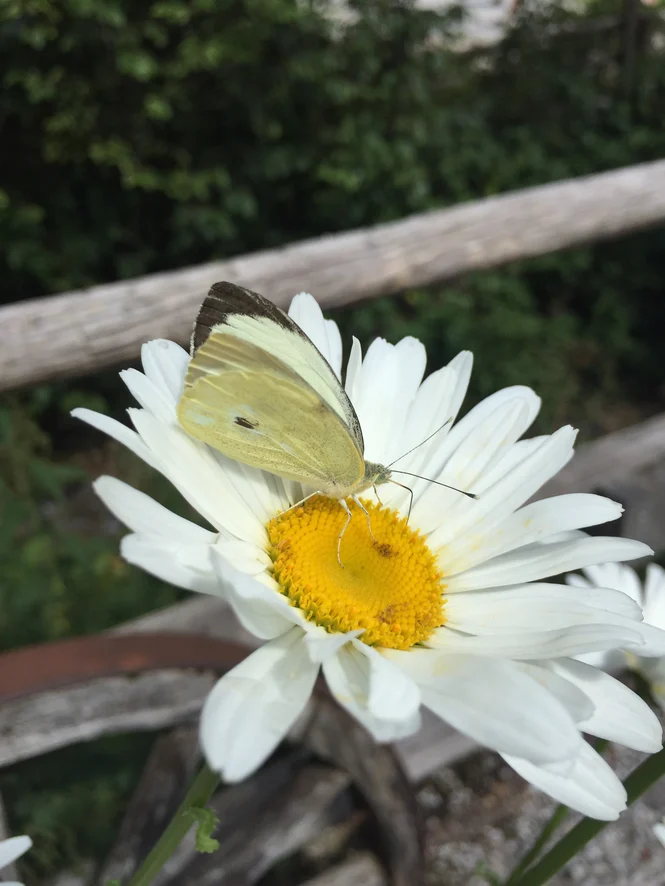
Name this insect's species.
Pieris brassicae
